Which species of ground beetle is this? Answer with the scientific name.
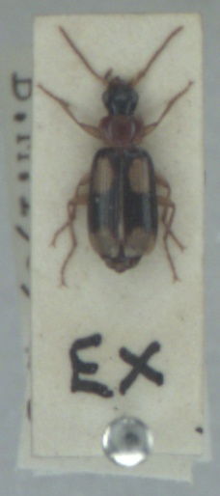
Dromius quadrimaculatus
